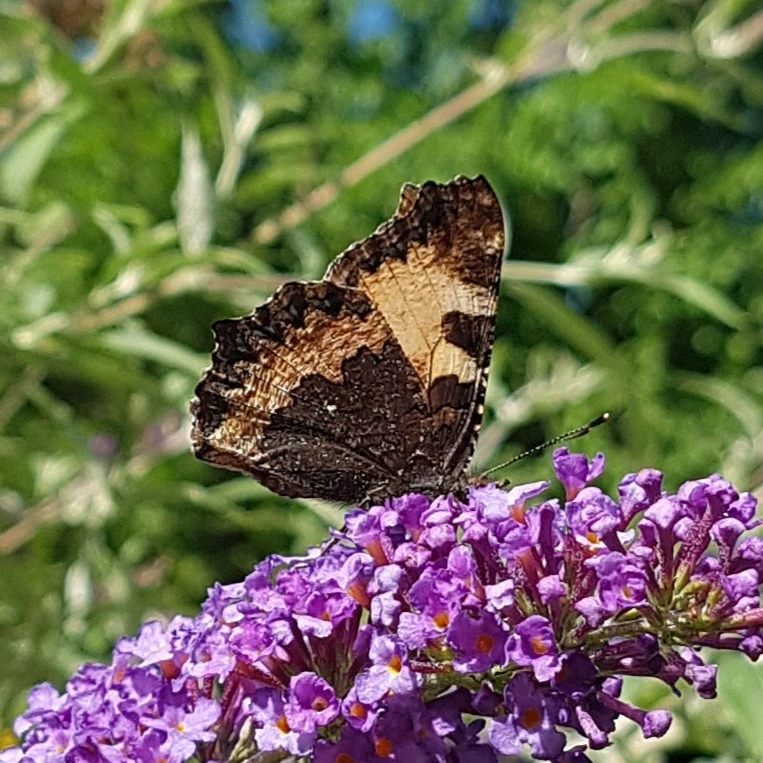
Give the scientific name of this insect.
Aglais urticae
